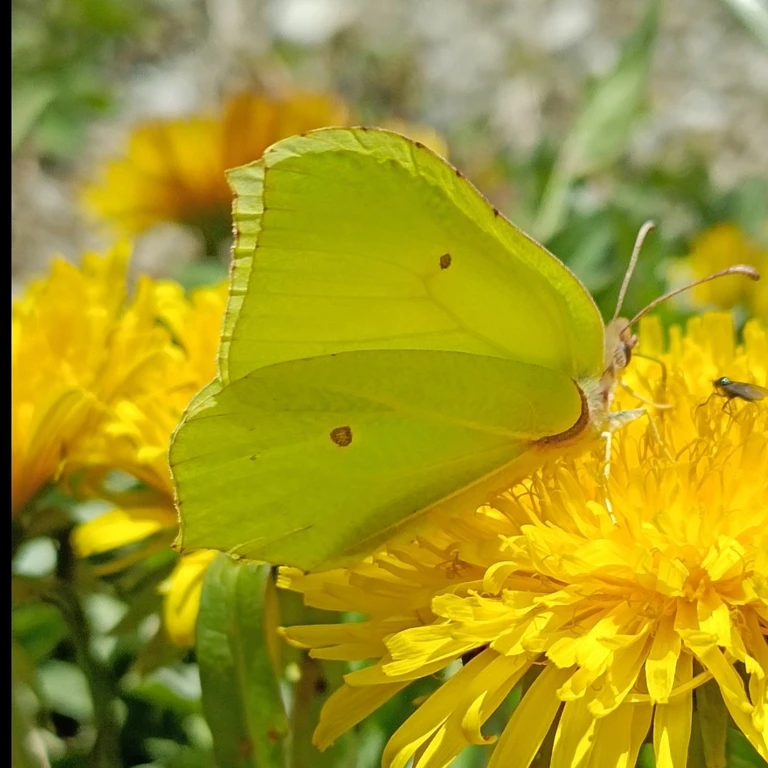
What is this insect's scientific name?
Gonepteryx rhamni
